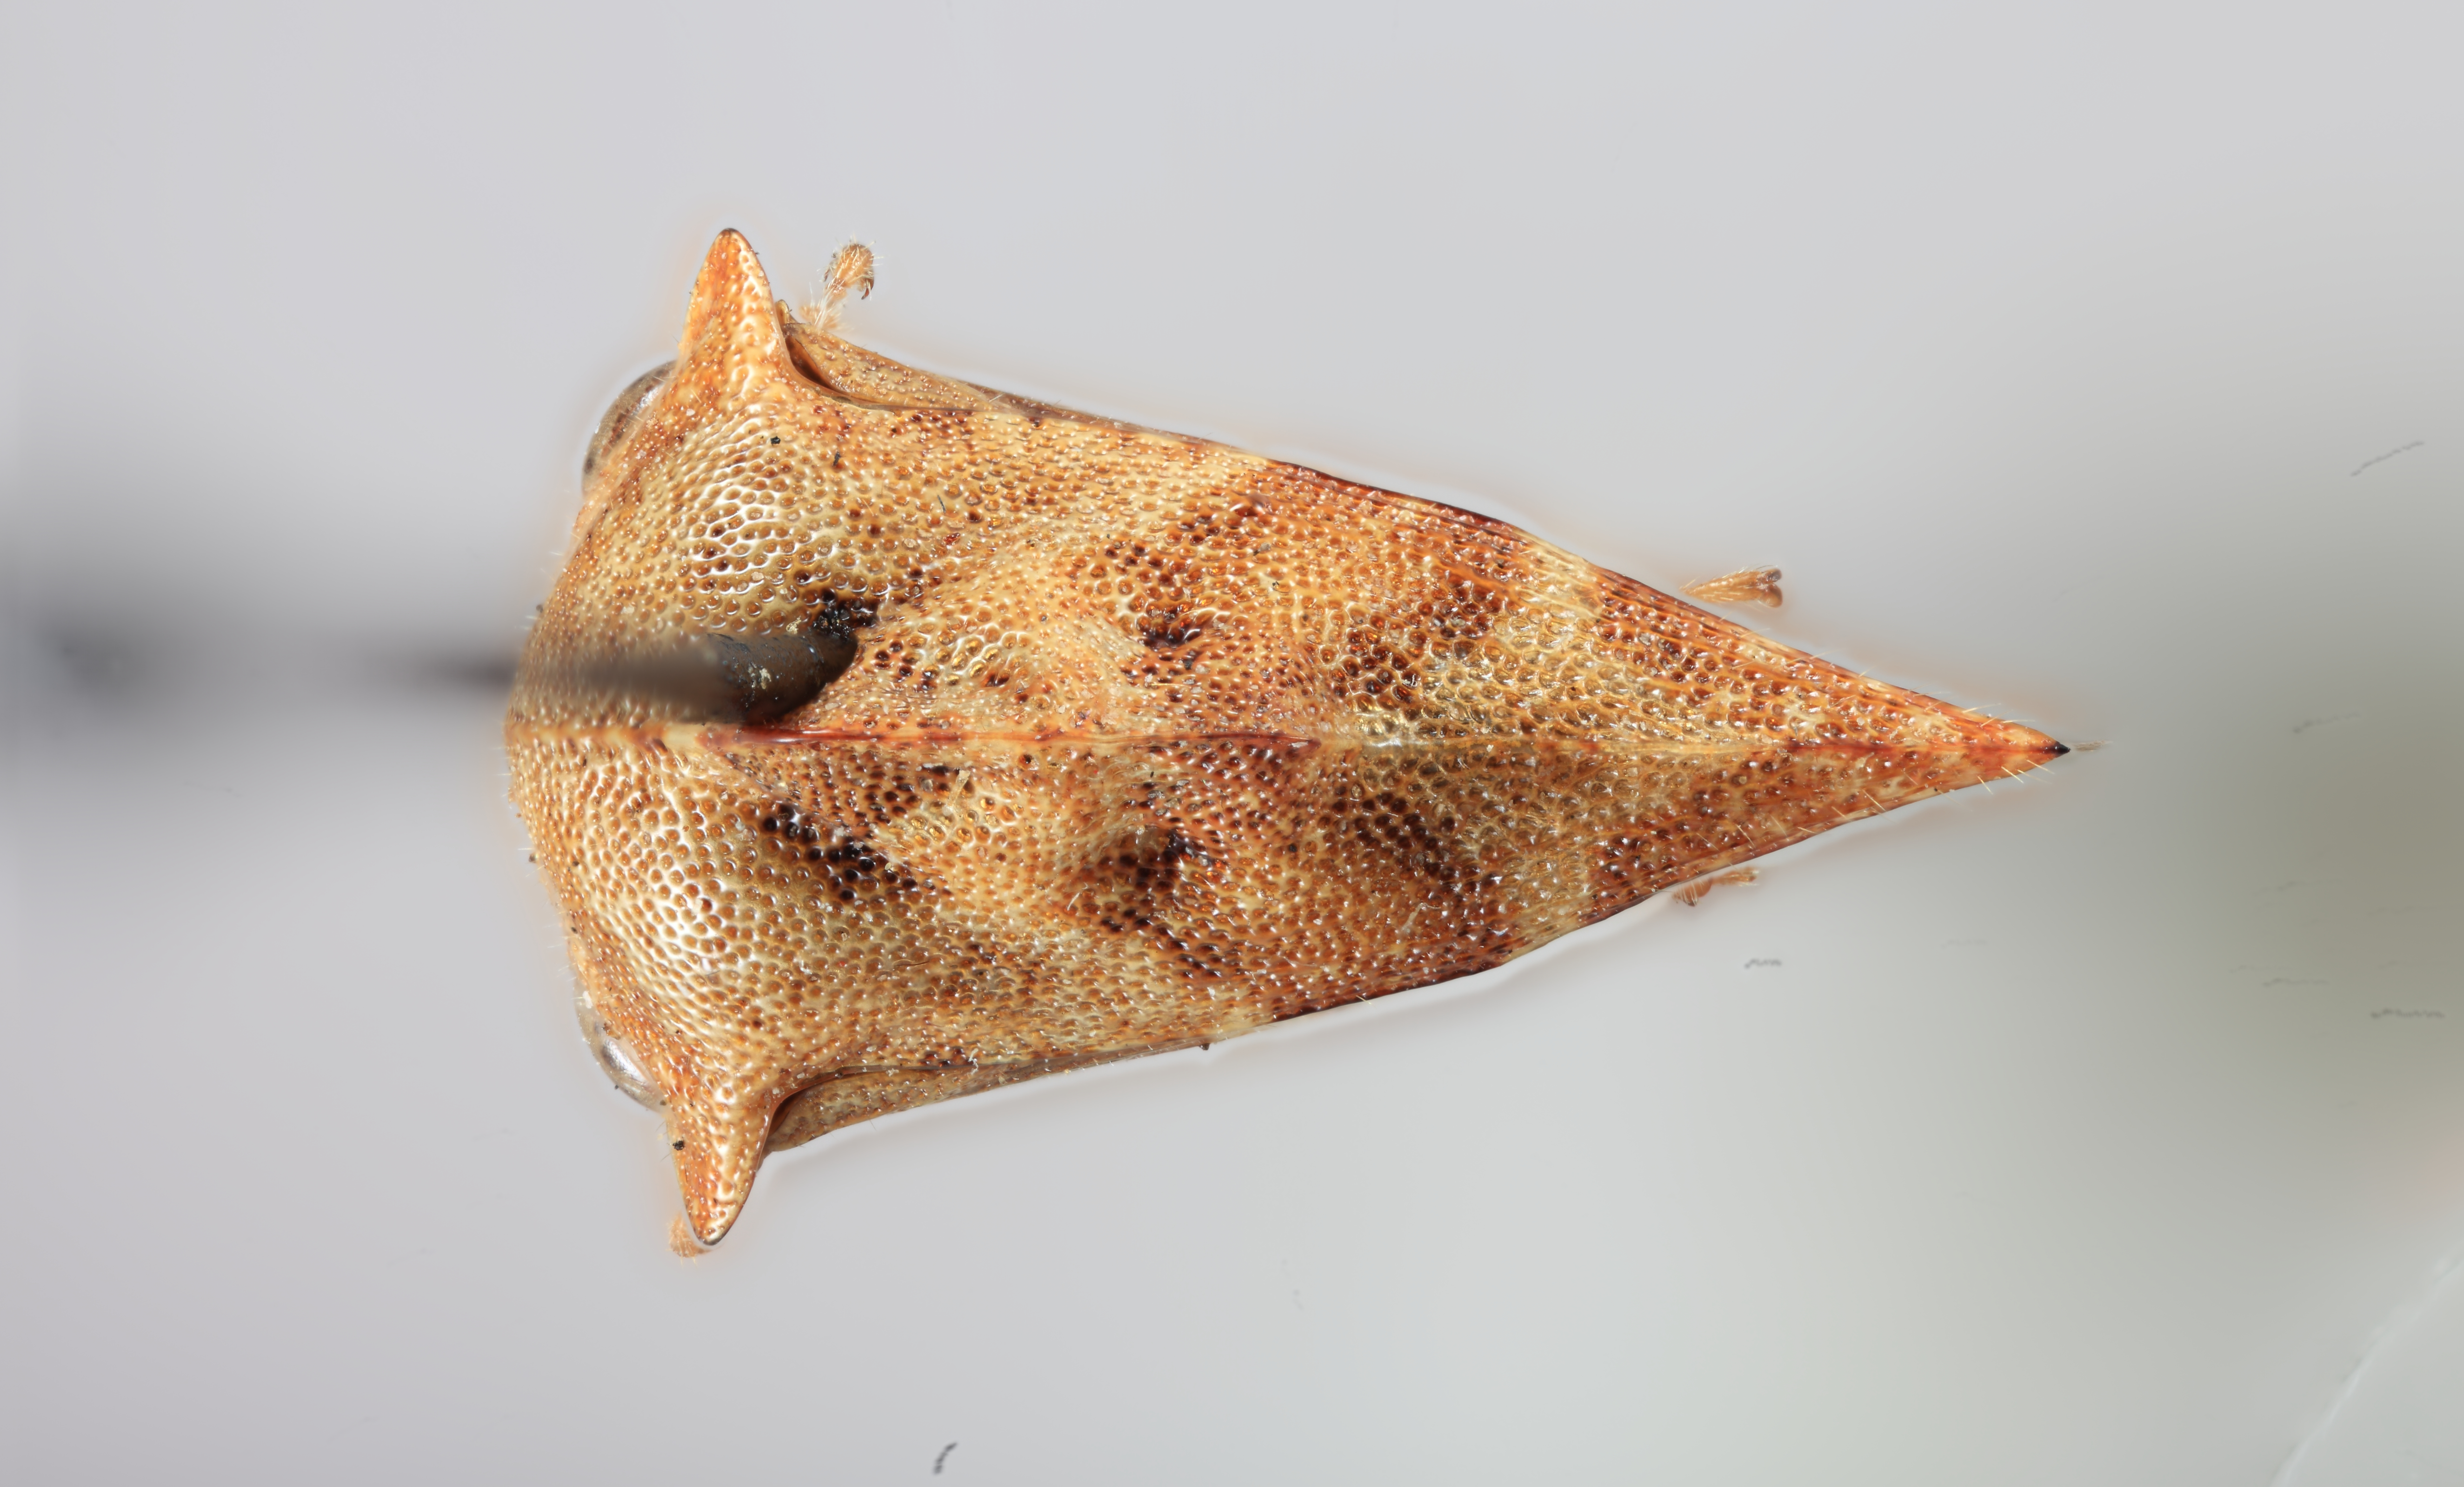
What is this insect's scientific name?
Telamona balli
